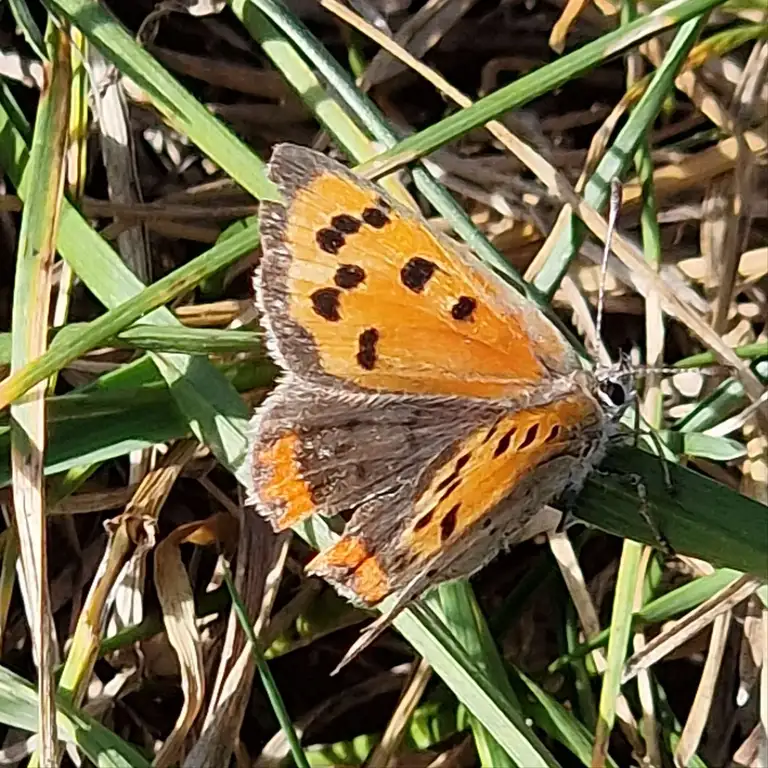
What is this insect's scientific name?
Lycaena phlaeas
